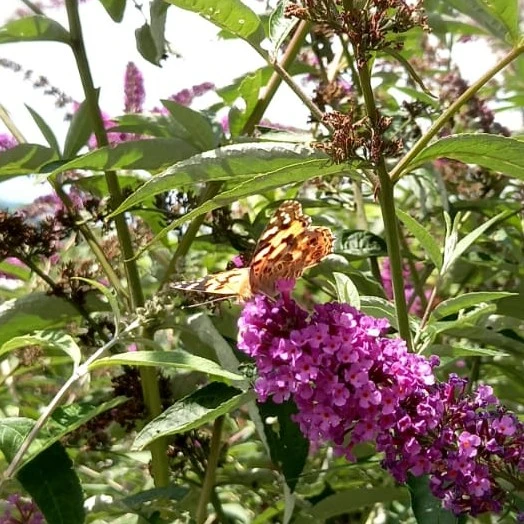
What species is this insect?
Vanessa cardui
